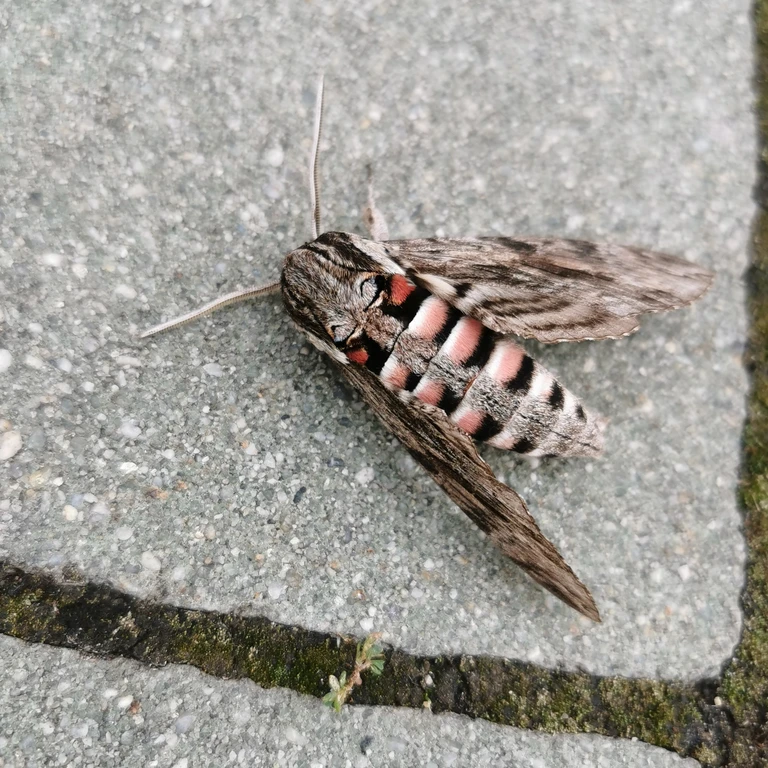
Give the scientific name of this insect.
Agrius convolvuli
